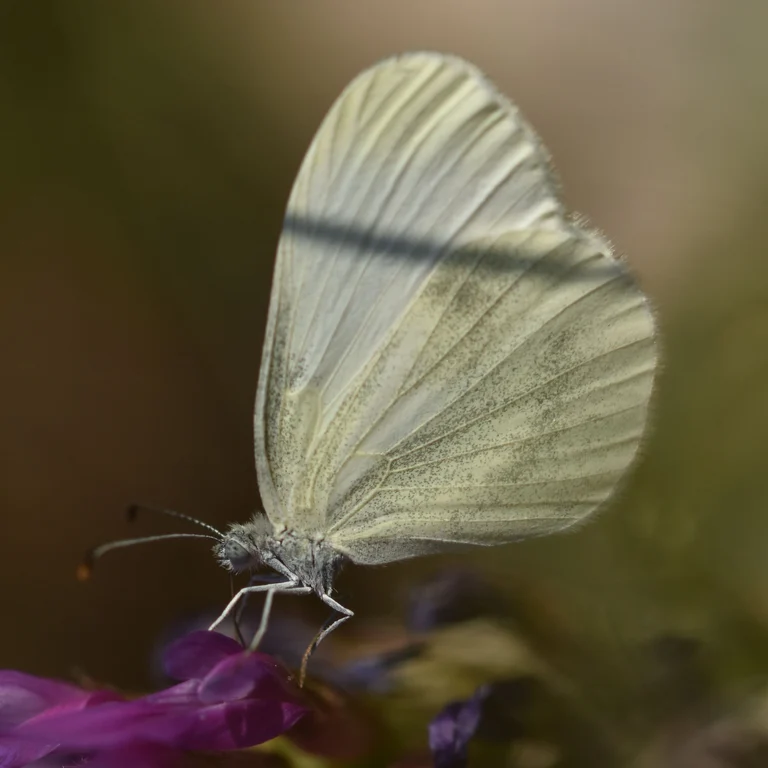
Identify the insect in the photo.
Leptidea sinapis/juvernica
